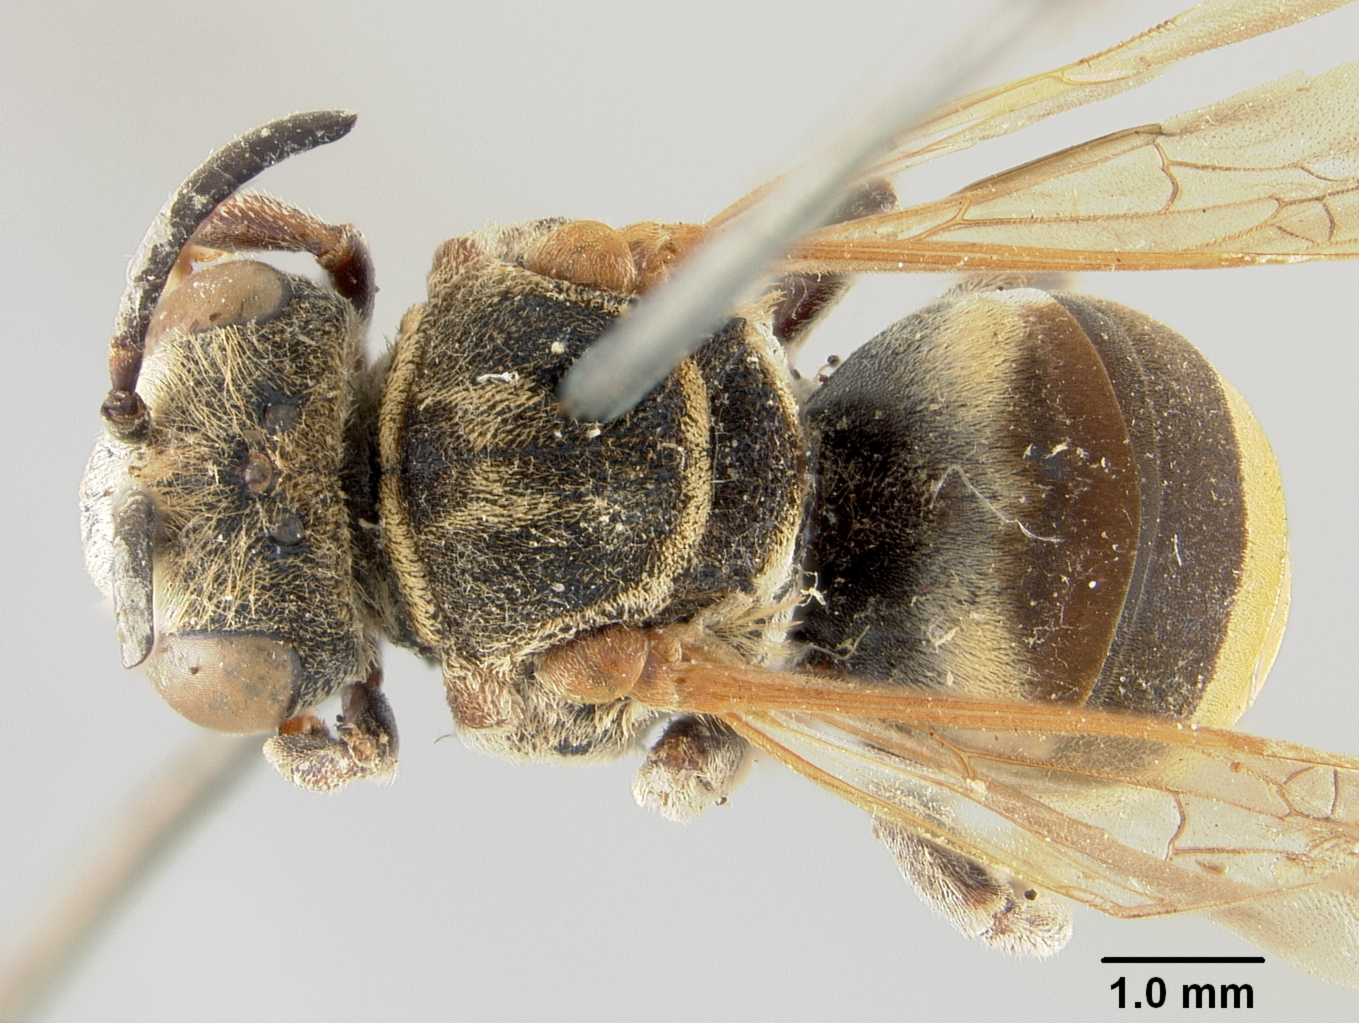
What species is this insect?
Epeolus xanthurus
